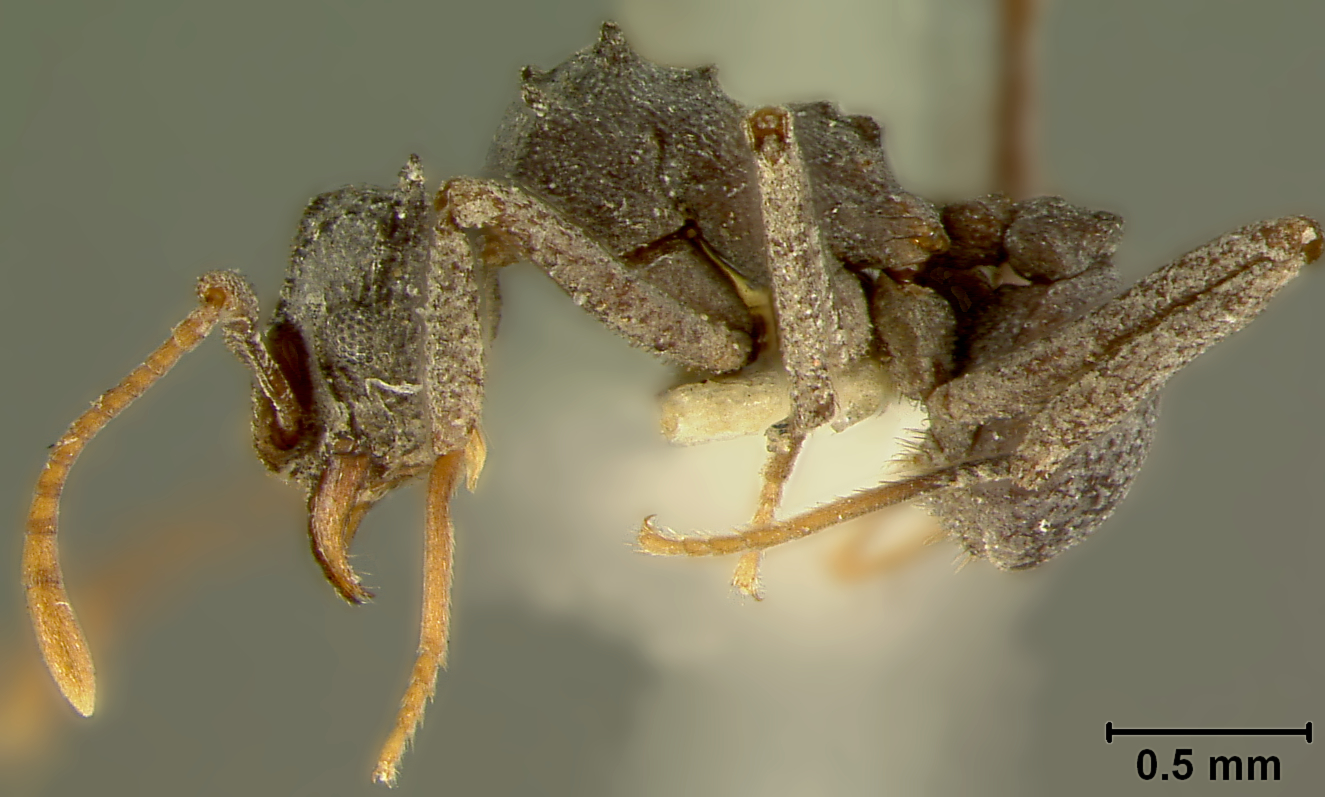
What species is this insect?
Cyphomyrmex foxi
